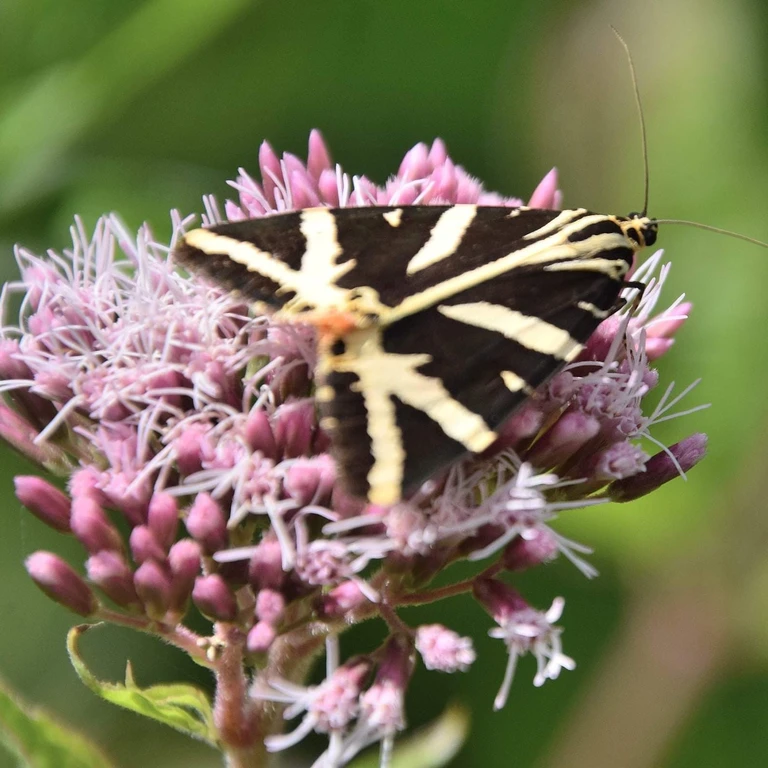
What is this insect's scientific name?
Euplagia quadripunctaria
